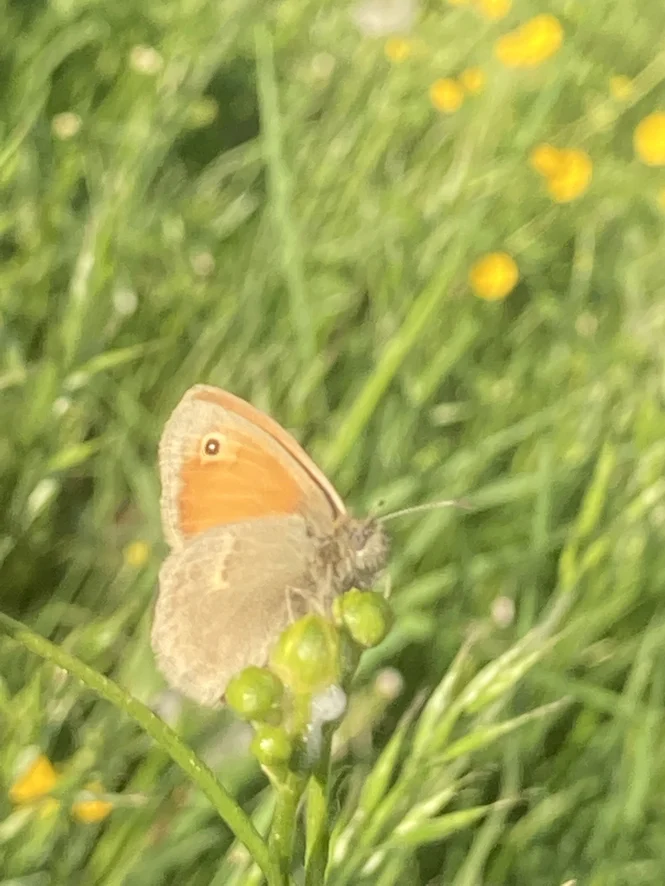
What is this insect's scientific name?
Coenonympha pamphilus
